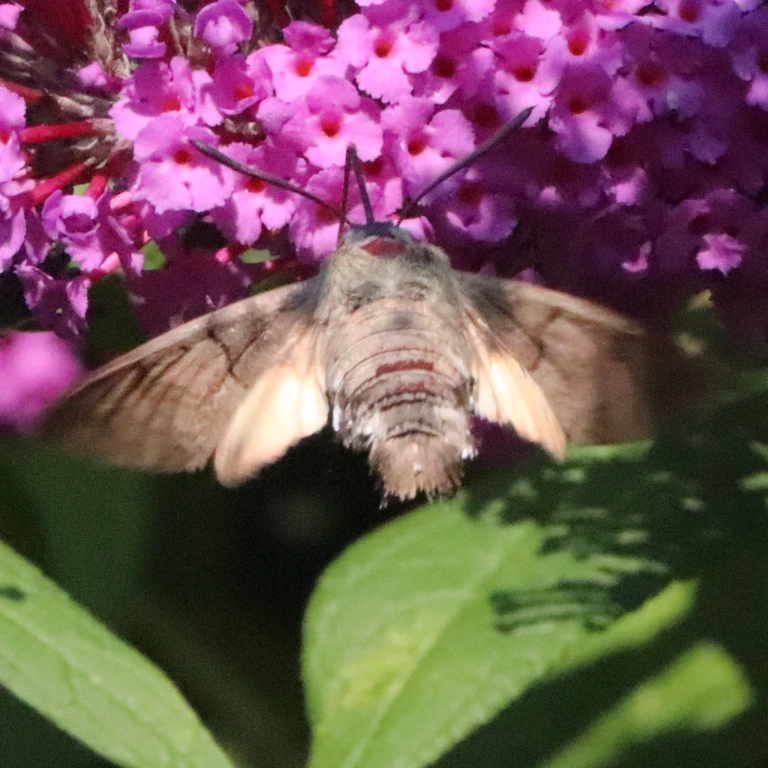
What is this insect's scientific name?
Macroglossum stellatarum
